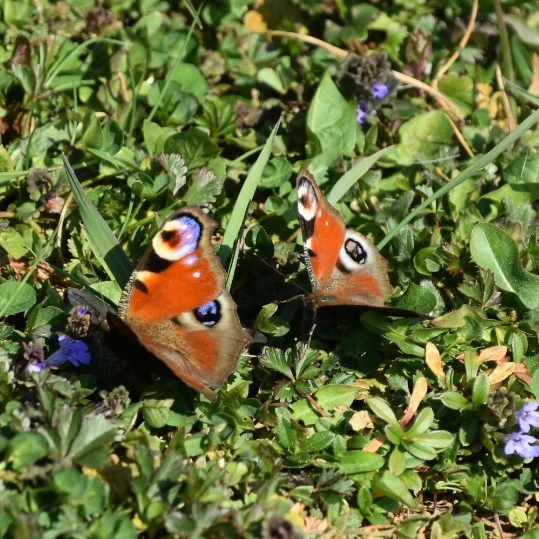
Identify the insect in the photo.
Aglais io
